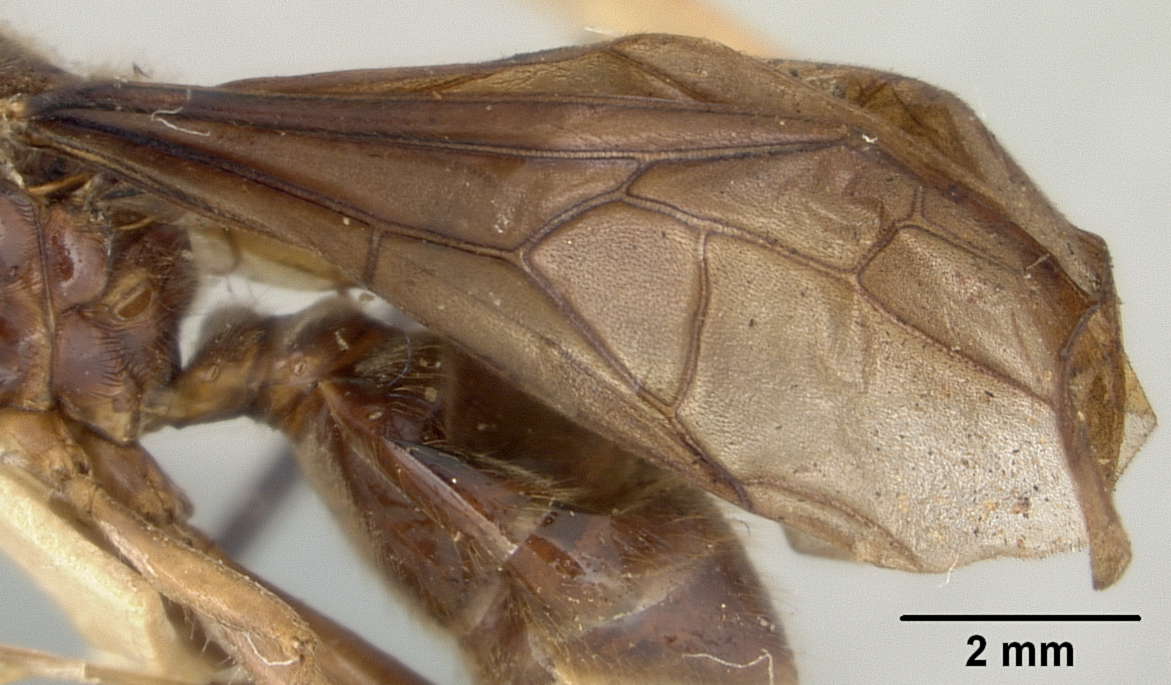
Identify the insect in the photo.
Pheidologeton diversus
